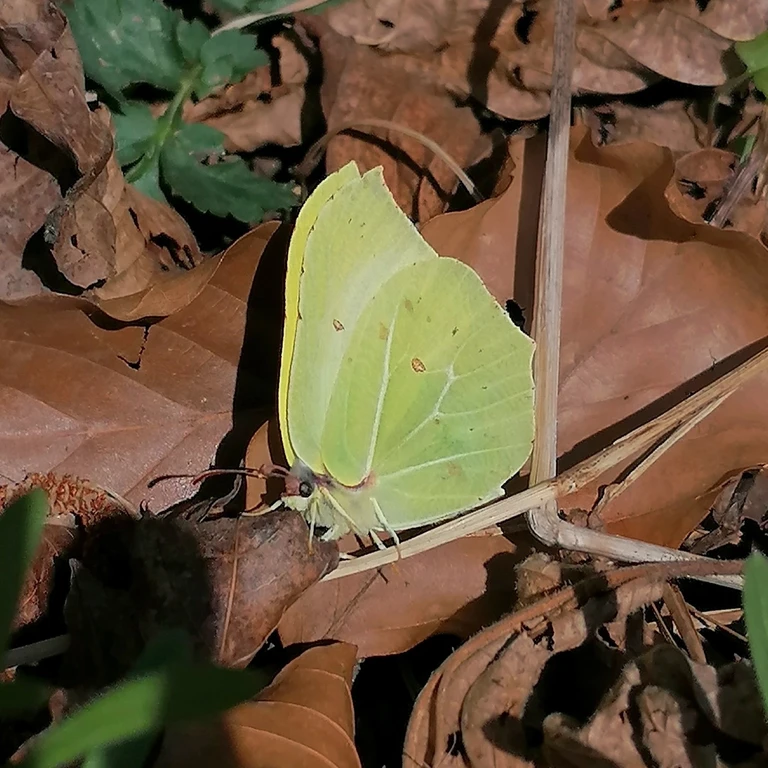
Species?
Gonepteryx rhamni
